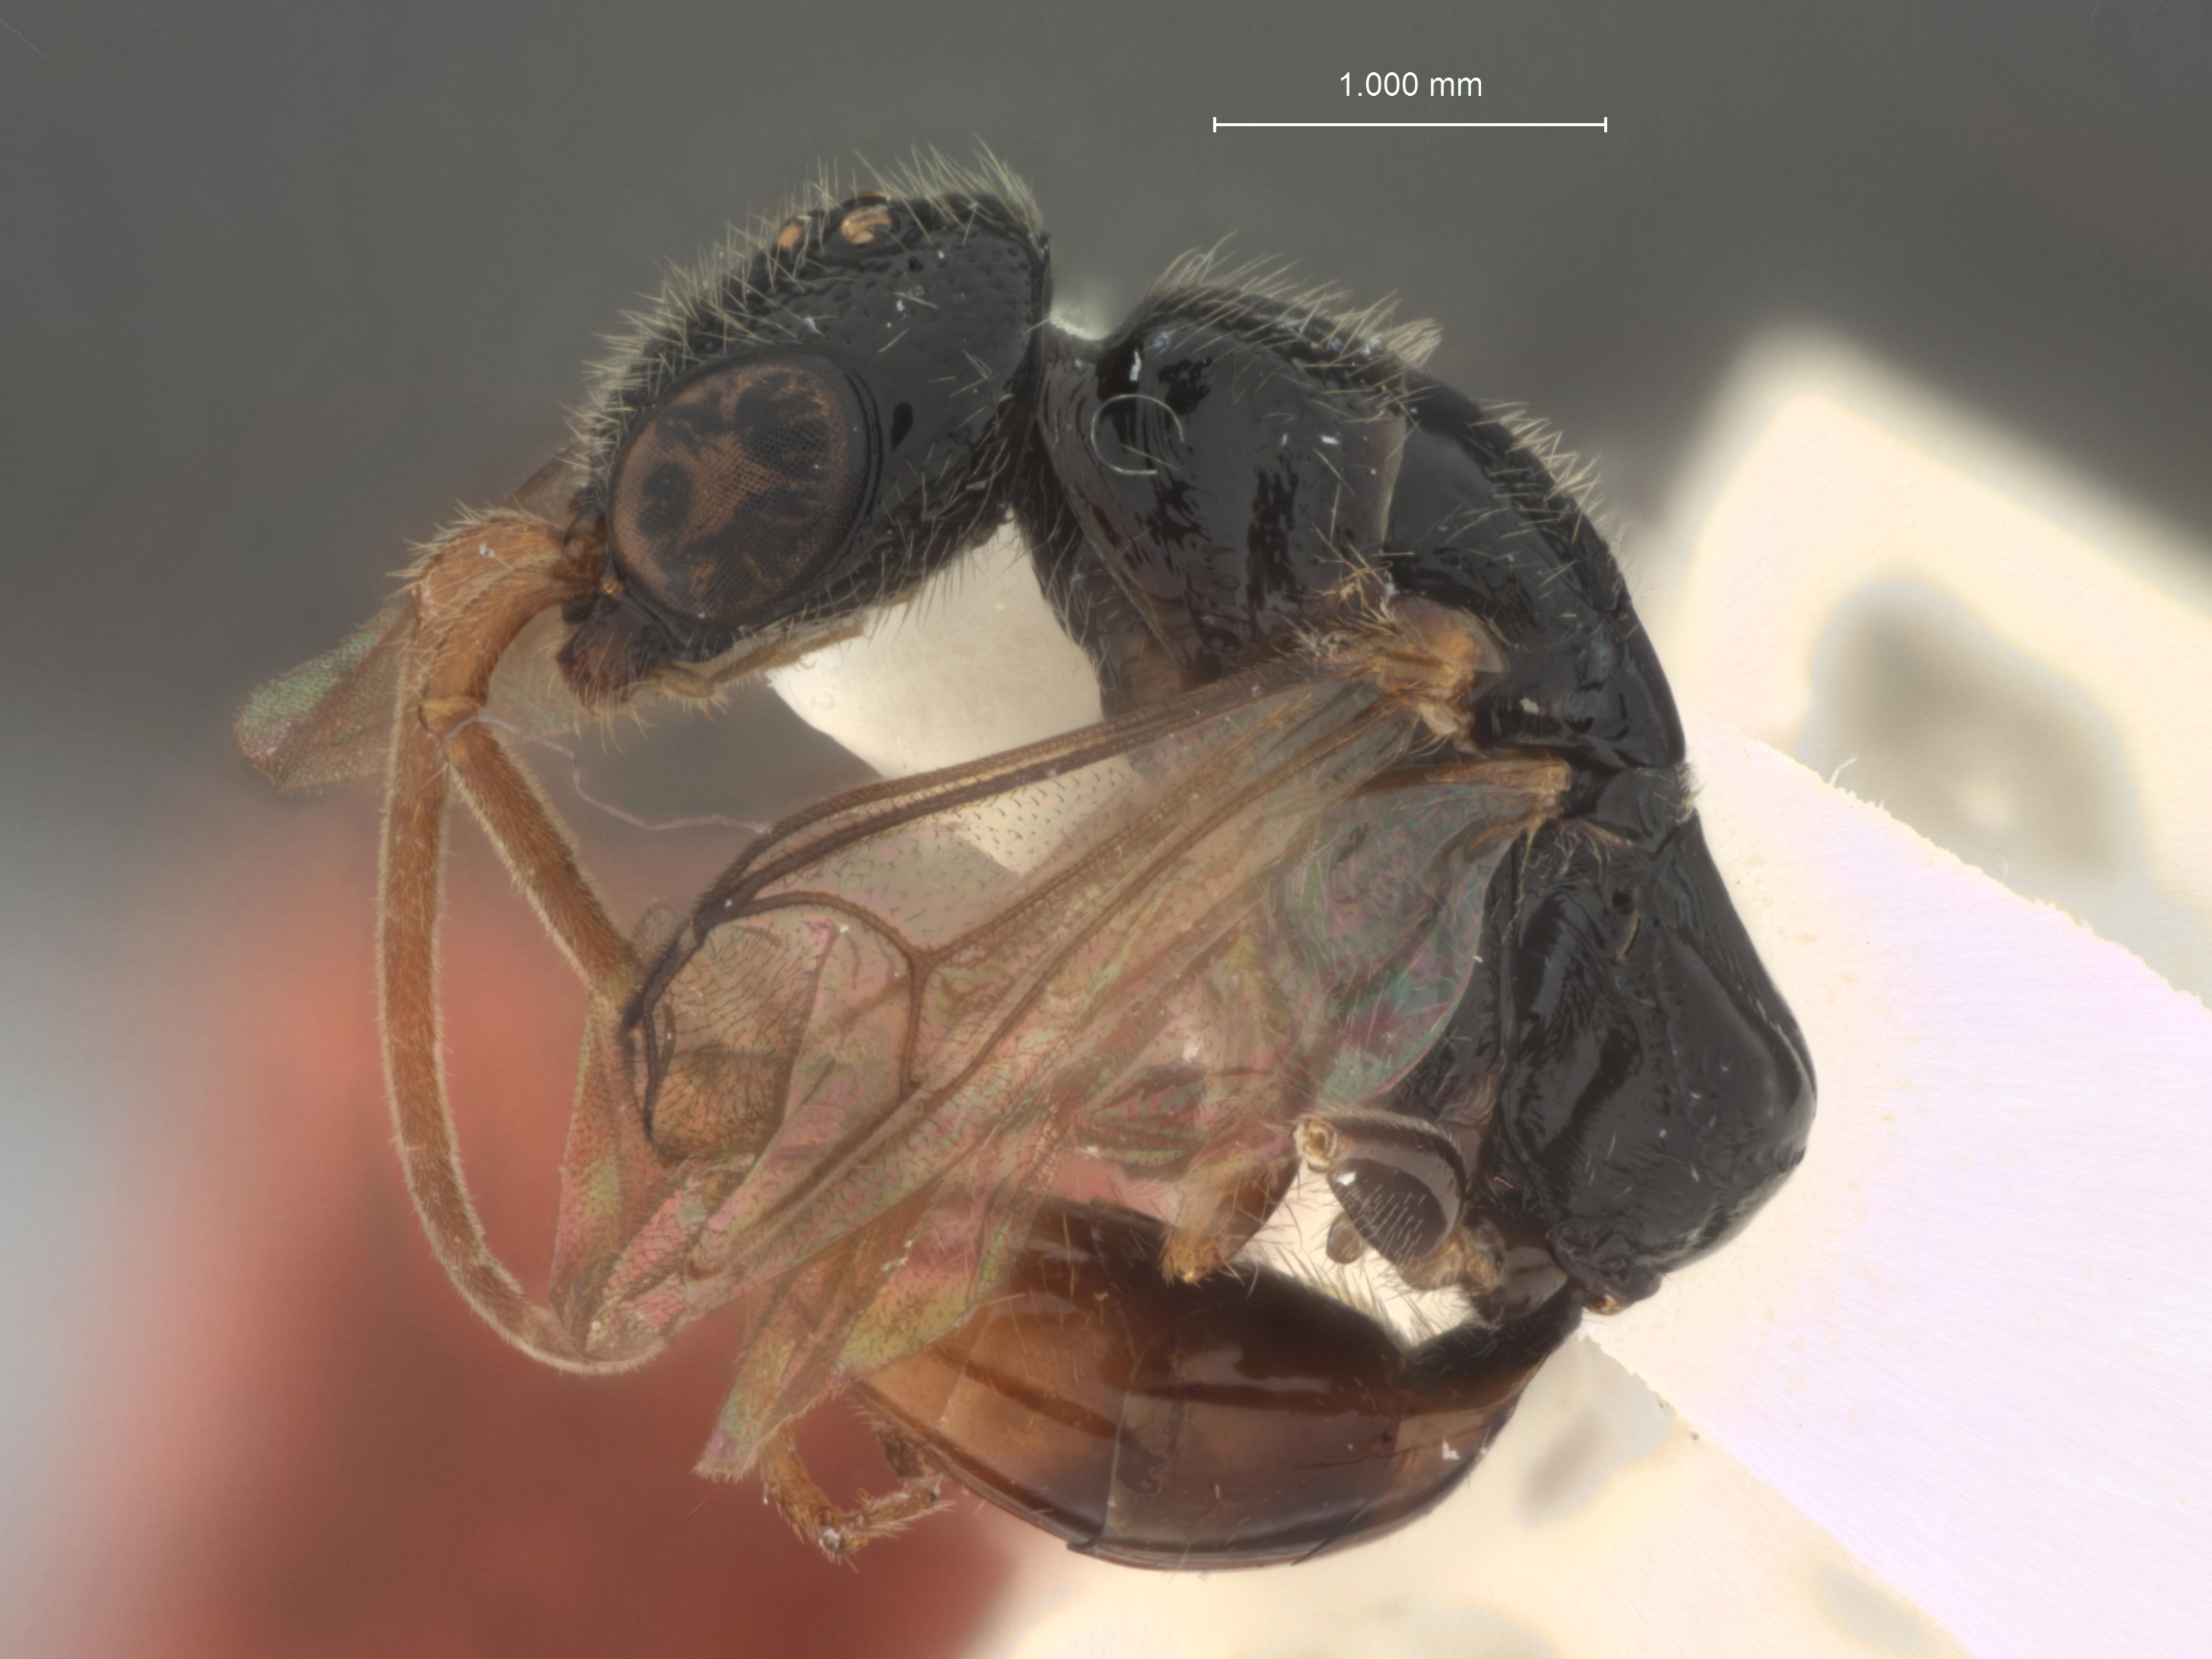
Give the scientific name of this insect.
Apnesia pilicornis
